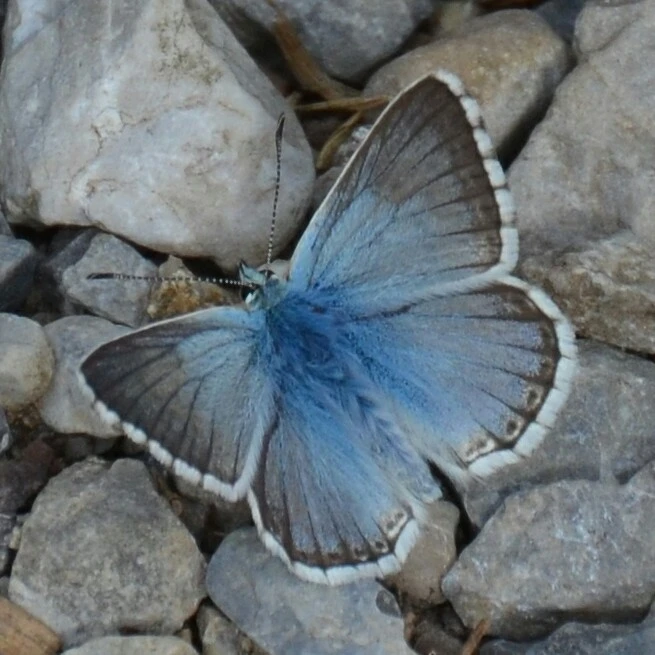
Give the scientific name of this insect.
Lysandra coridon
